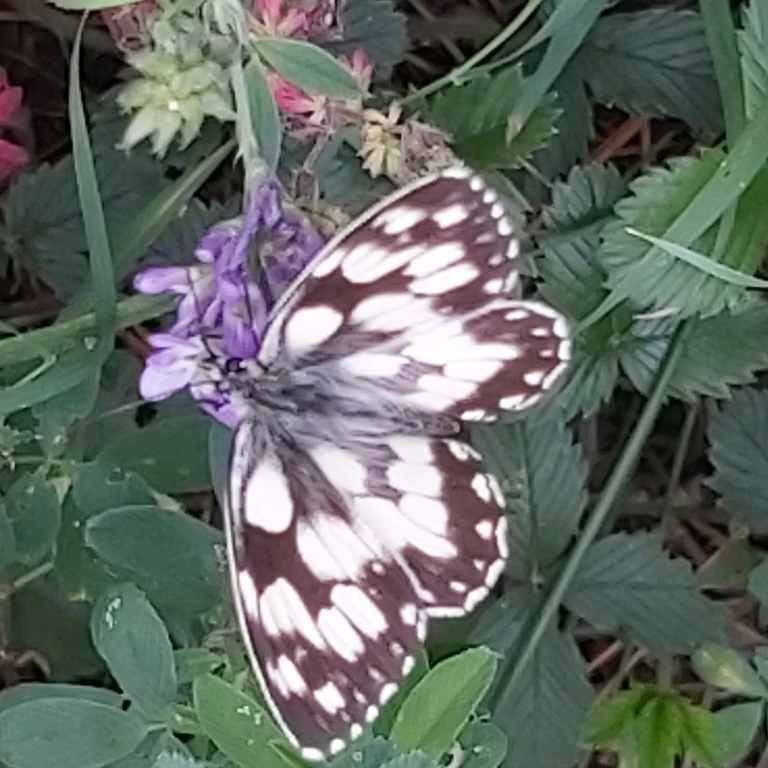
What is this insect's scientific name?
Melanargia galathea
